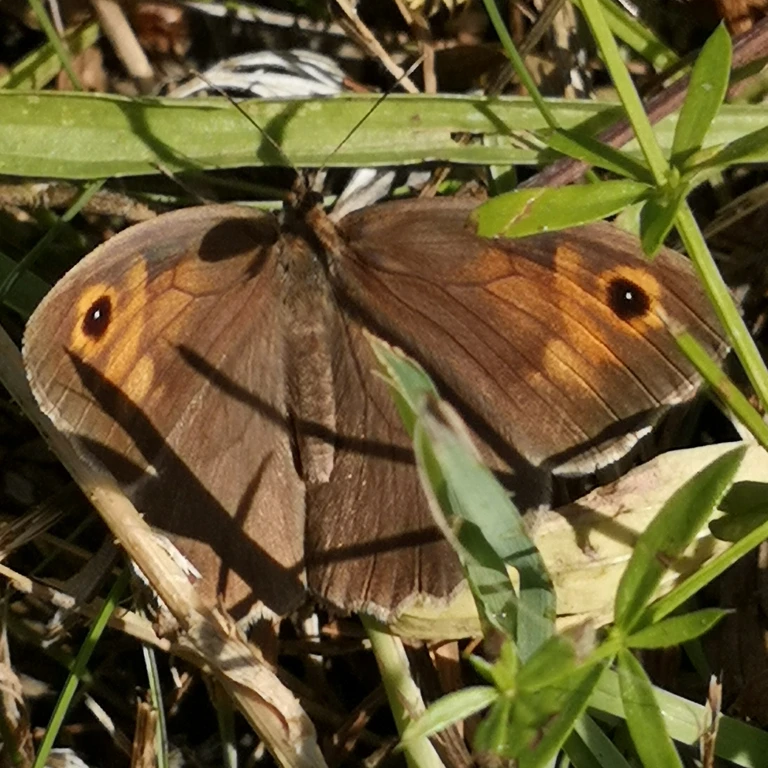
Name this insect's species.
Maniola jurtina
